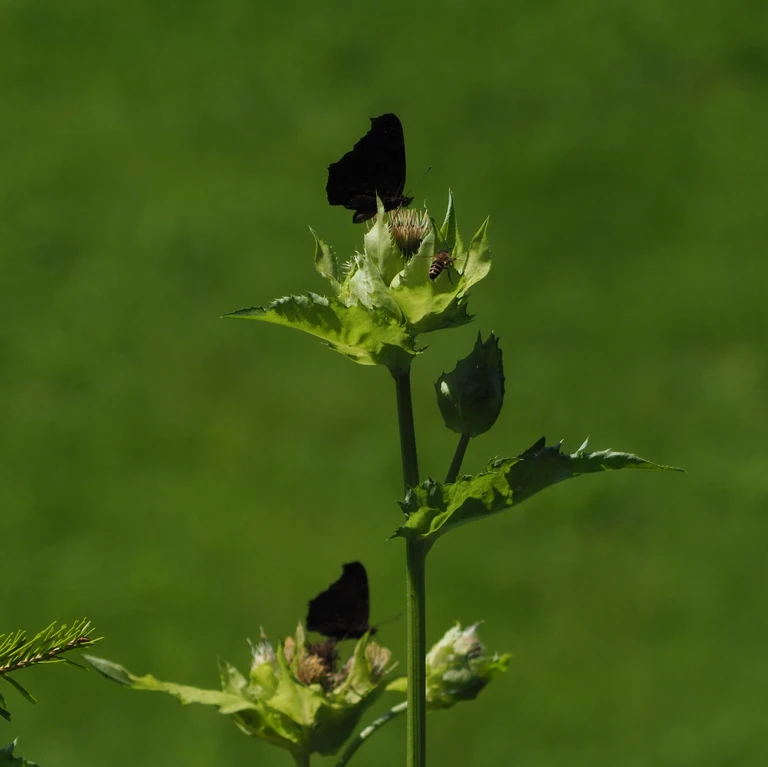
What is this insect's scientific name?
Aglais io
